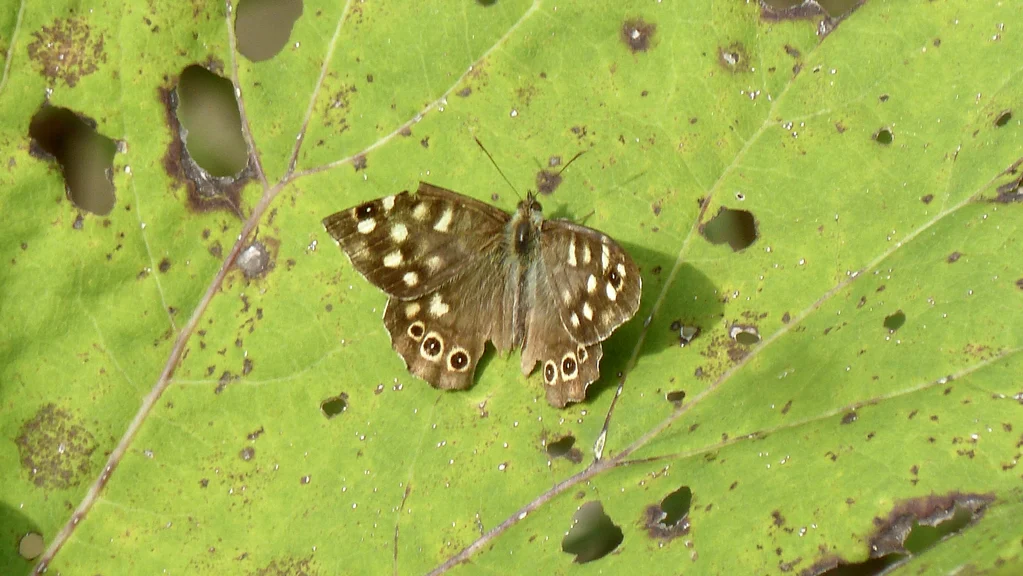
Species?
Pararge aegeria
